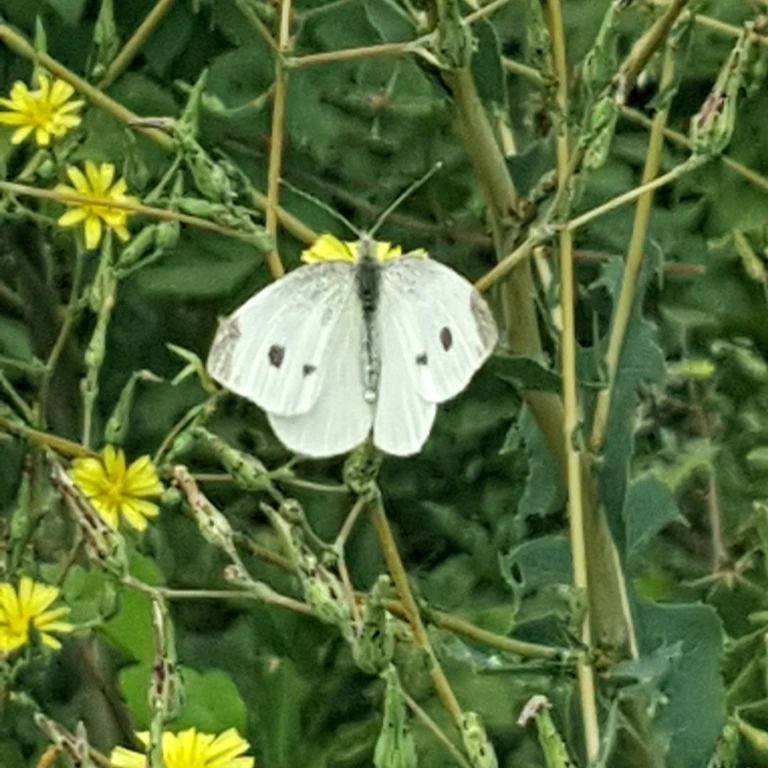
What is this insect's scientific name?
Pieris rapae
